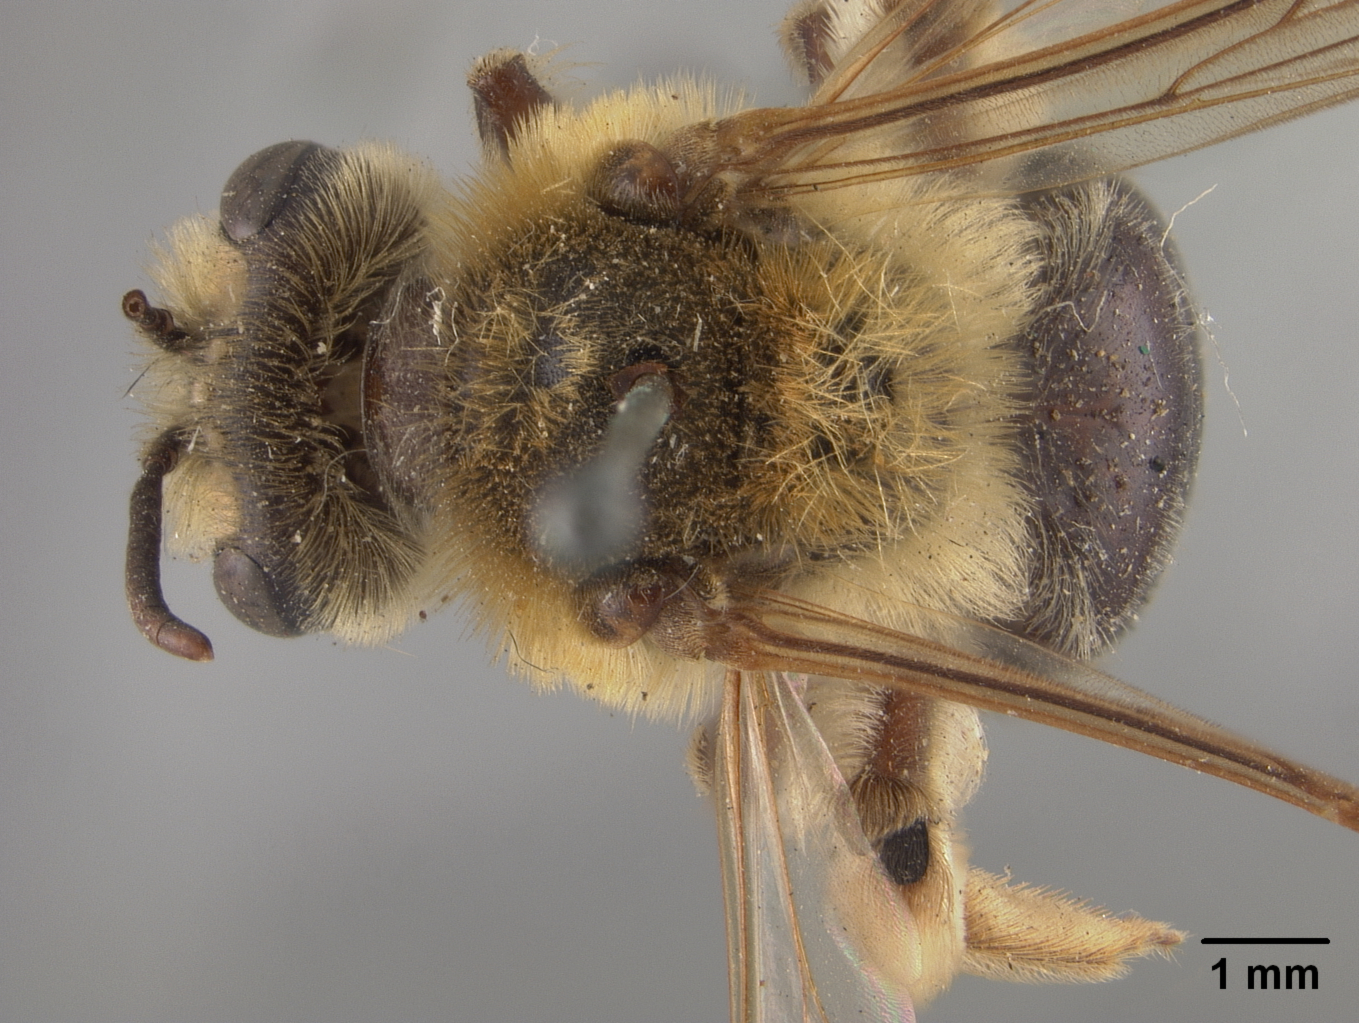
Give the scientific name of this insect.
Andrena belfragei
